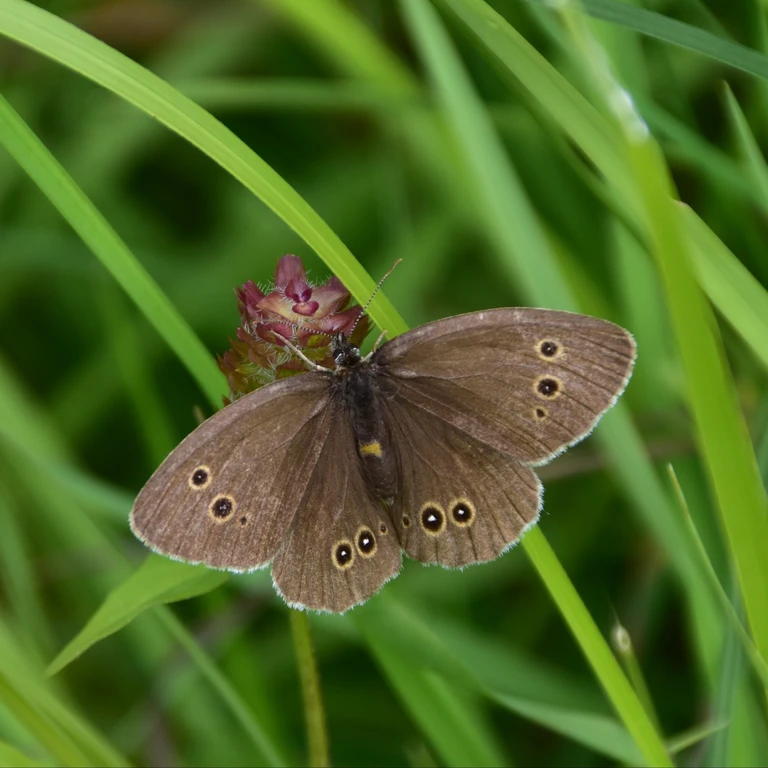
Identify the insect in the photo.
Aphantopus hyperantus
